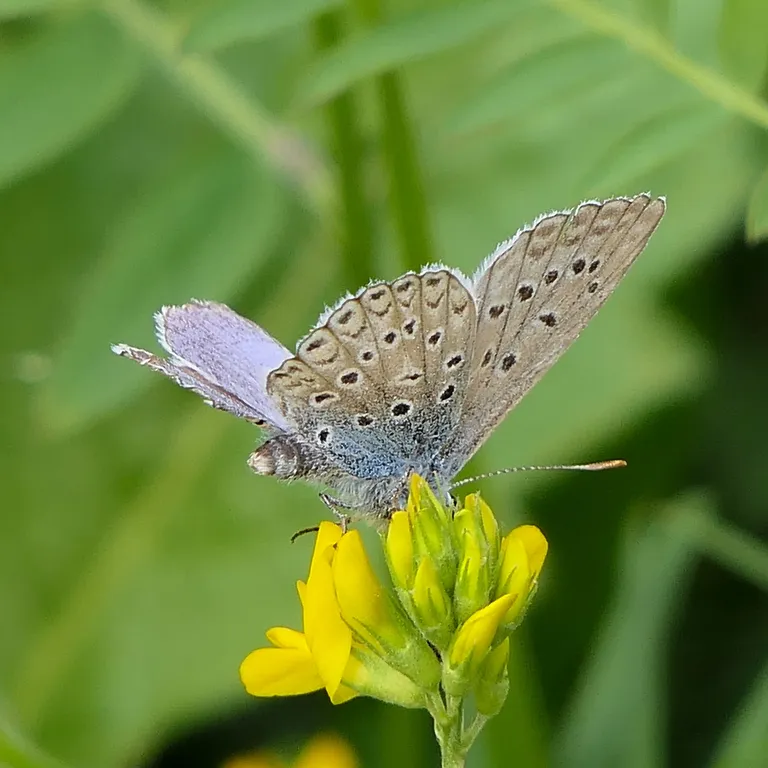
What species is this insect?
Polyommatus icarus
